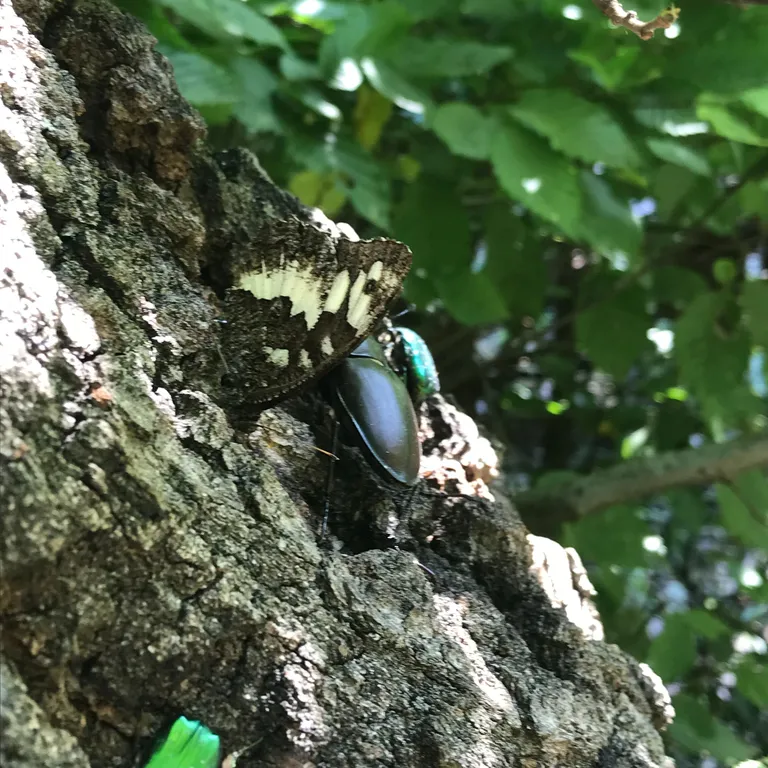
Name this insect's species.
Brintesia circe
